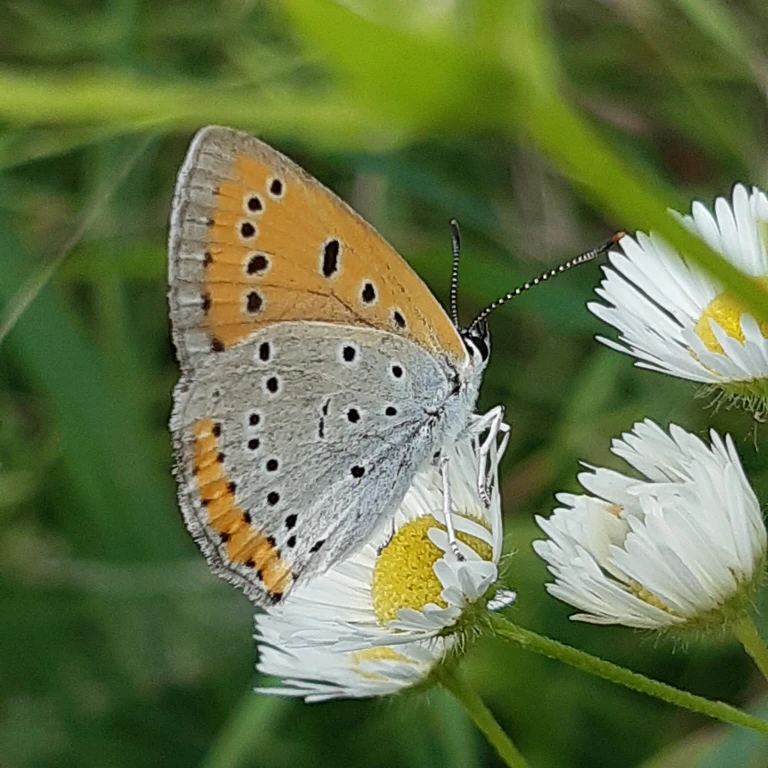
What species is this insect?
Lycaena dispar
